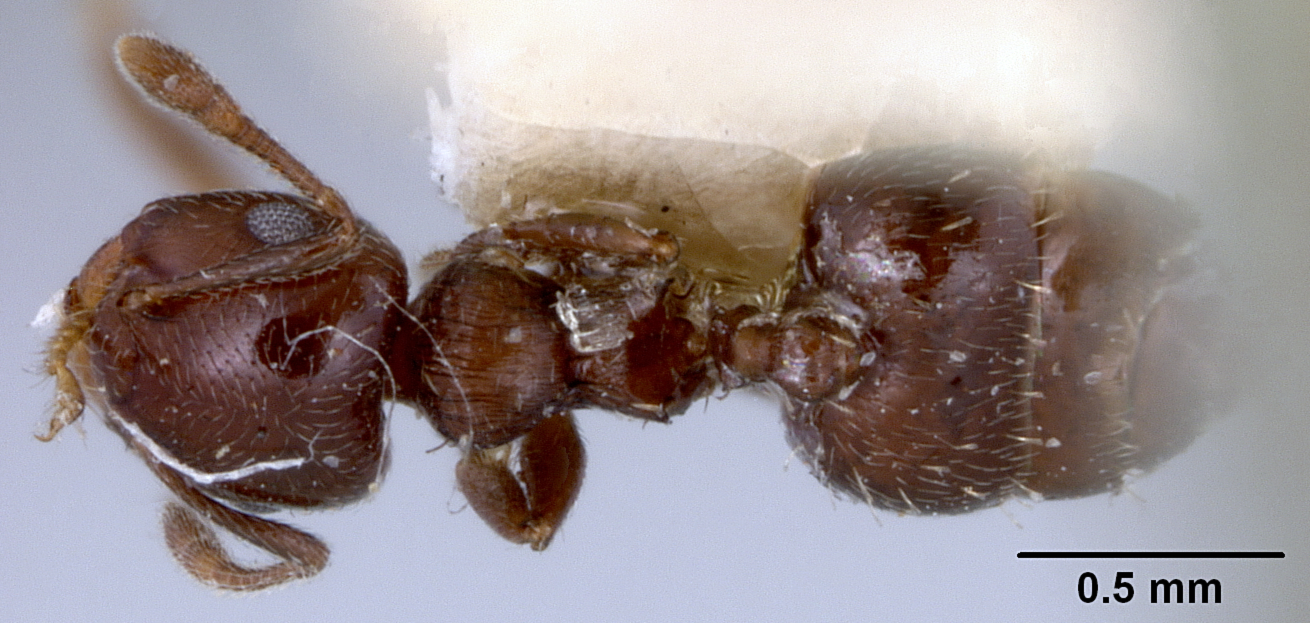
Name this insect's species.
Crematogaster brevispinosa
